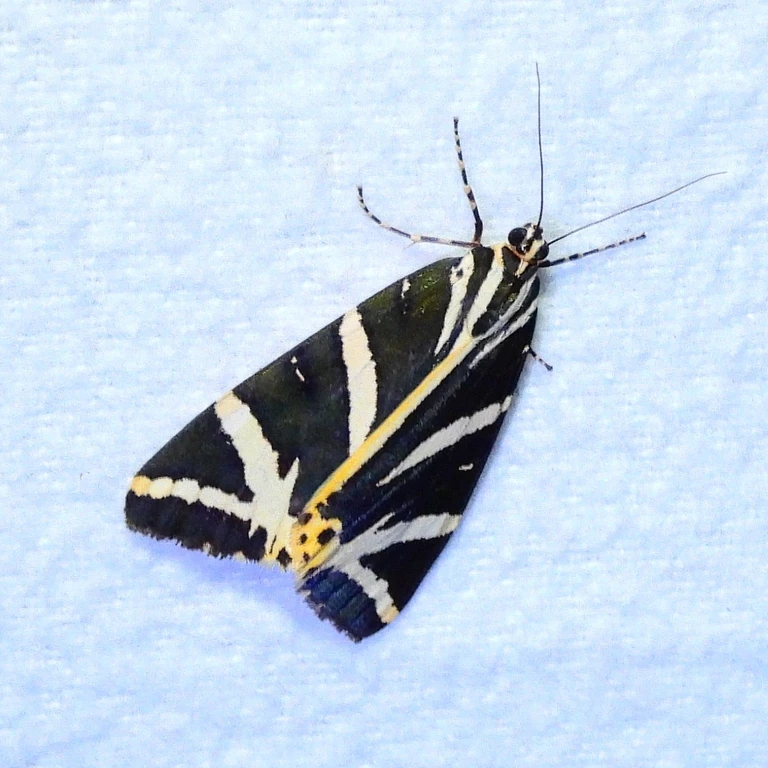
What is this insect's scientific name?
Euplagia quadripunctaria
